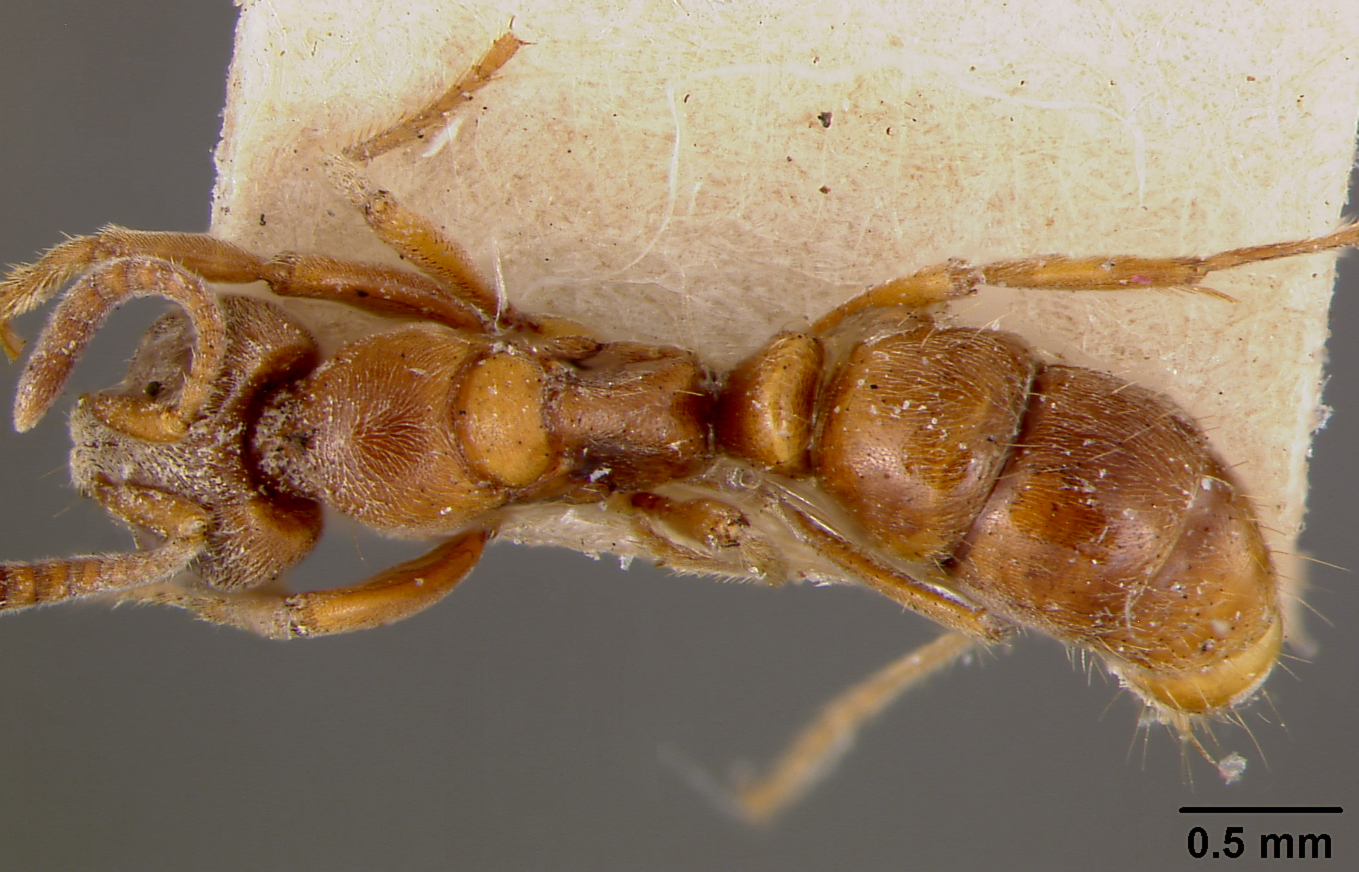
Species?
Euponera stigma
